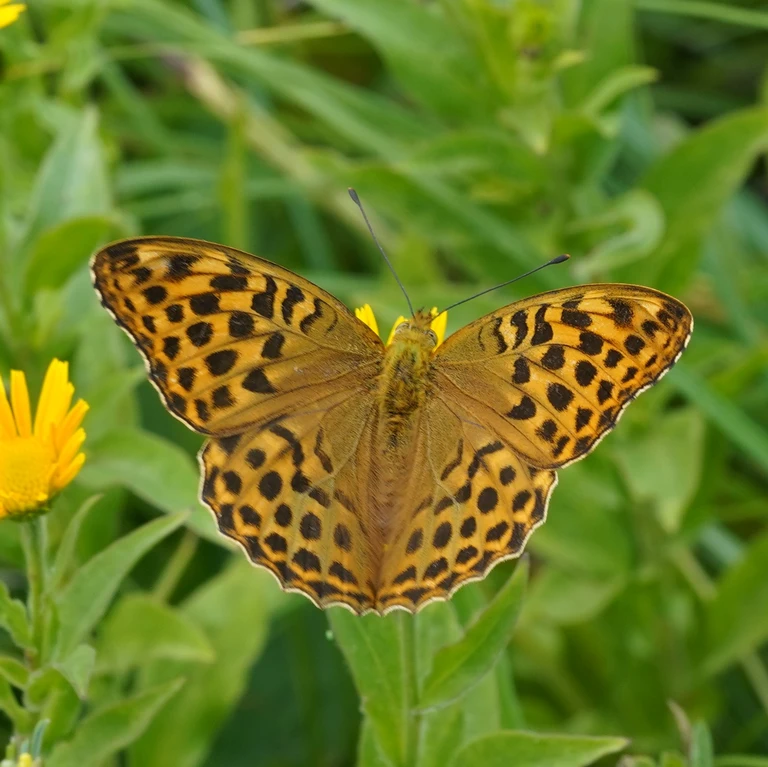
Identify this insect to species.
Argynnis paphia
